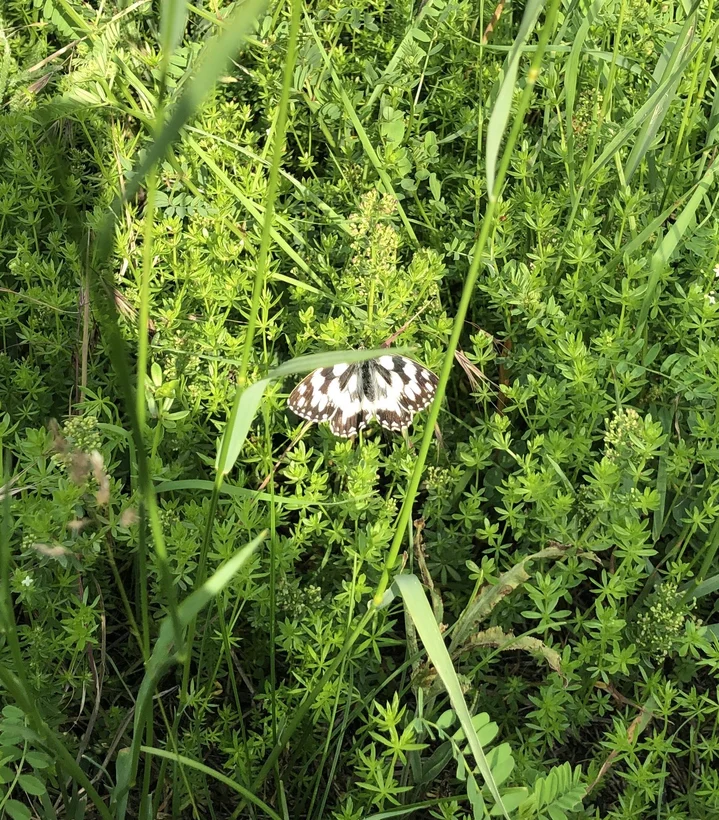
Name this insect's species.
Melanargia galathea
